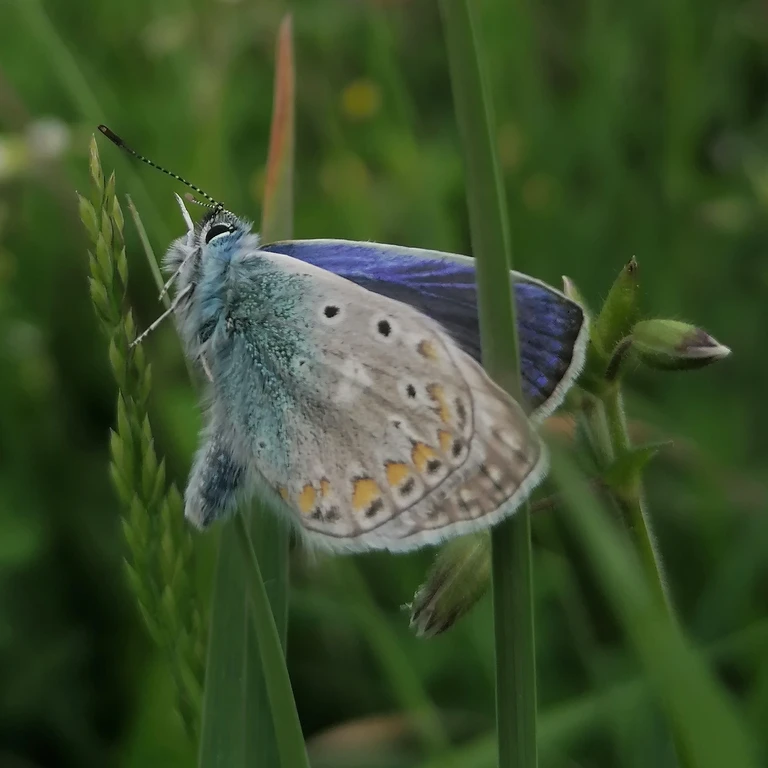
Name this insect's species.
Polyommatus icarus
